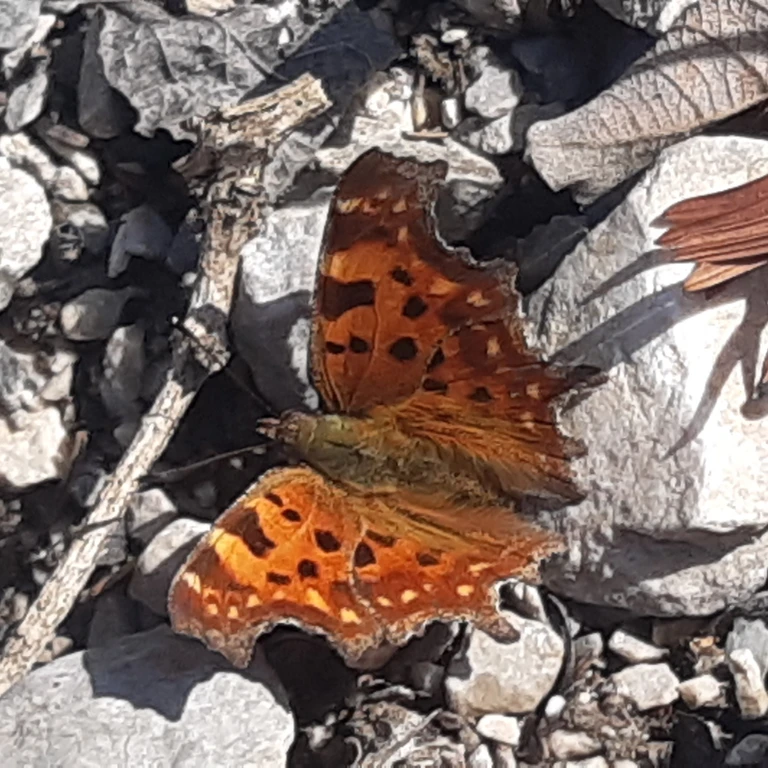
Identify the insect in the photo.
Polygonia c-album
